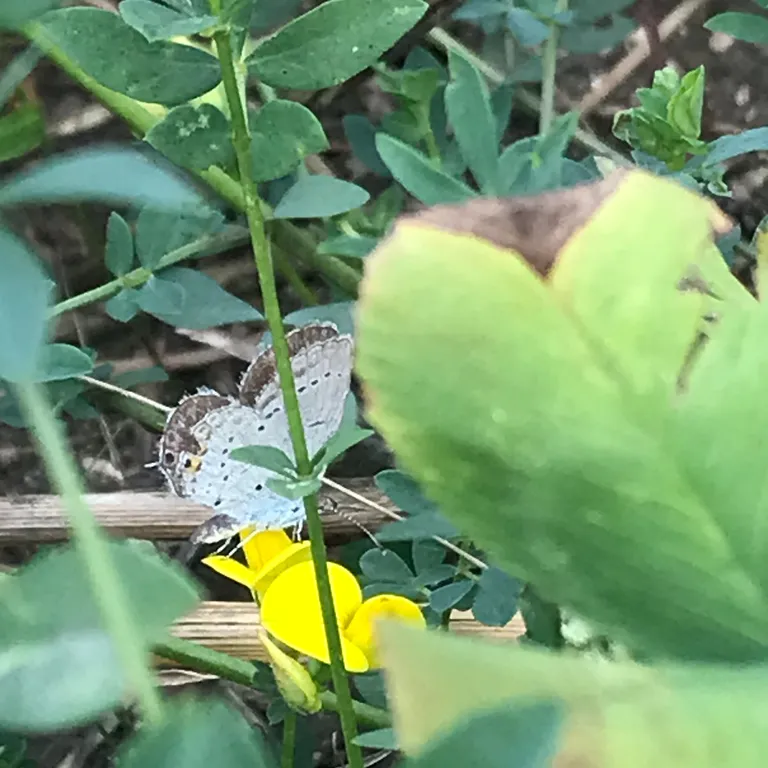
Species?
Cupido argiades (also Elkalyce argiades)
